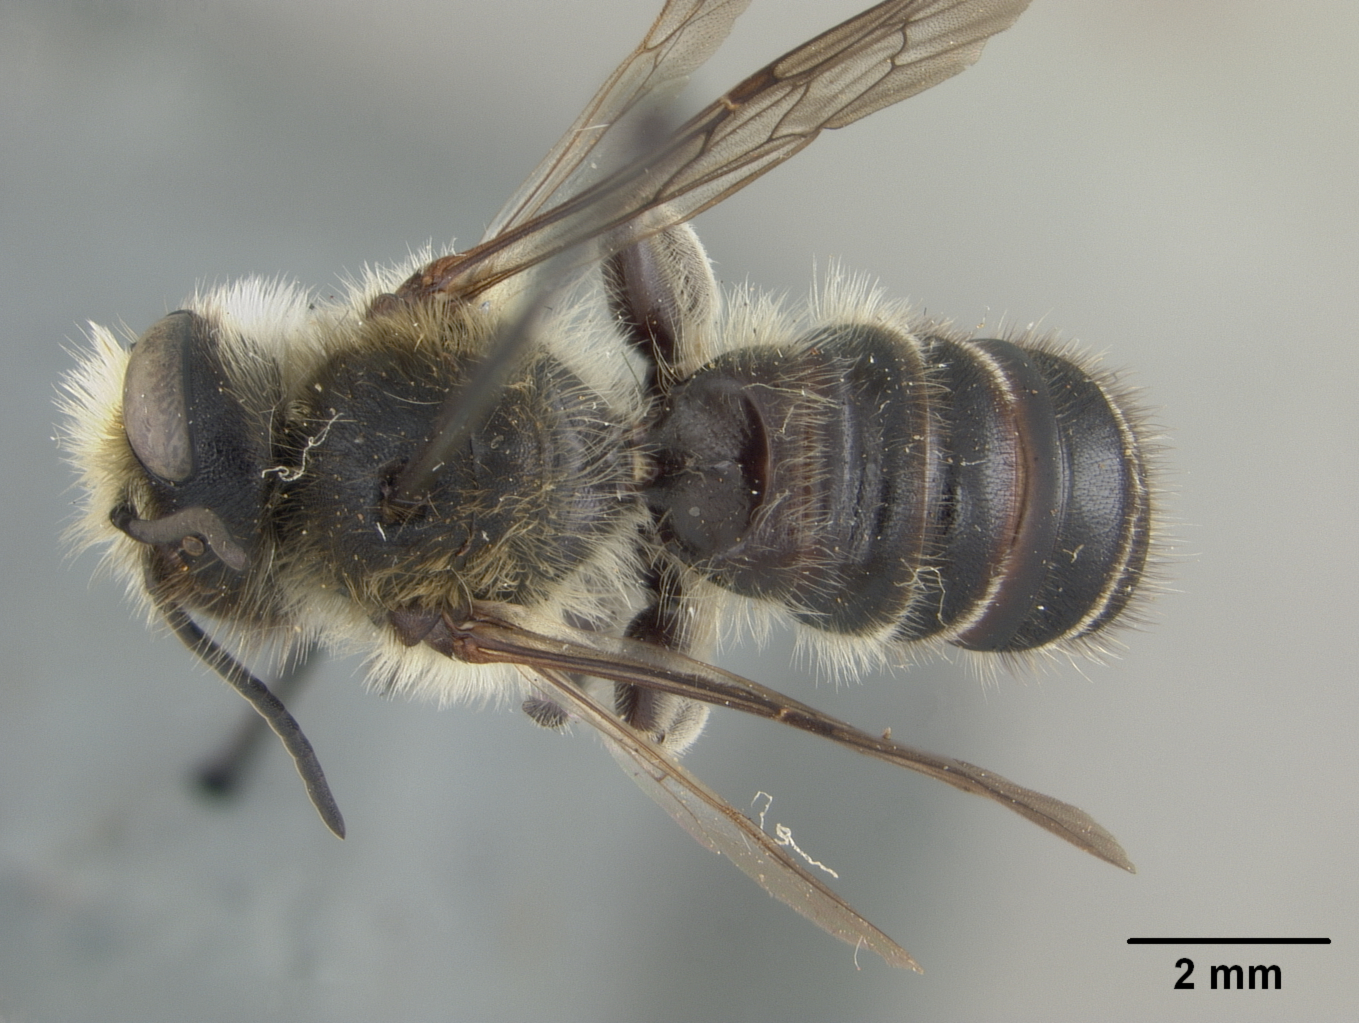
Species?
Megachile melanopyga
